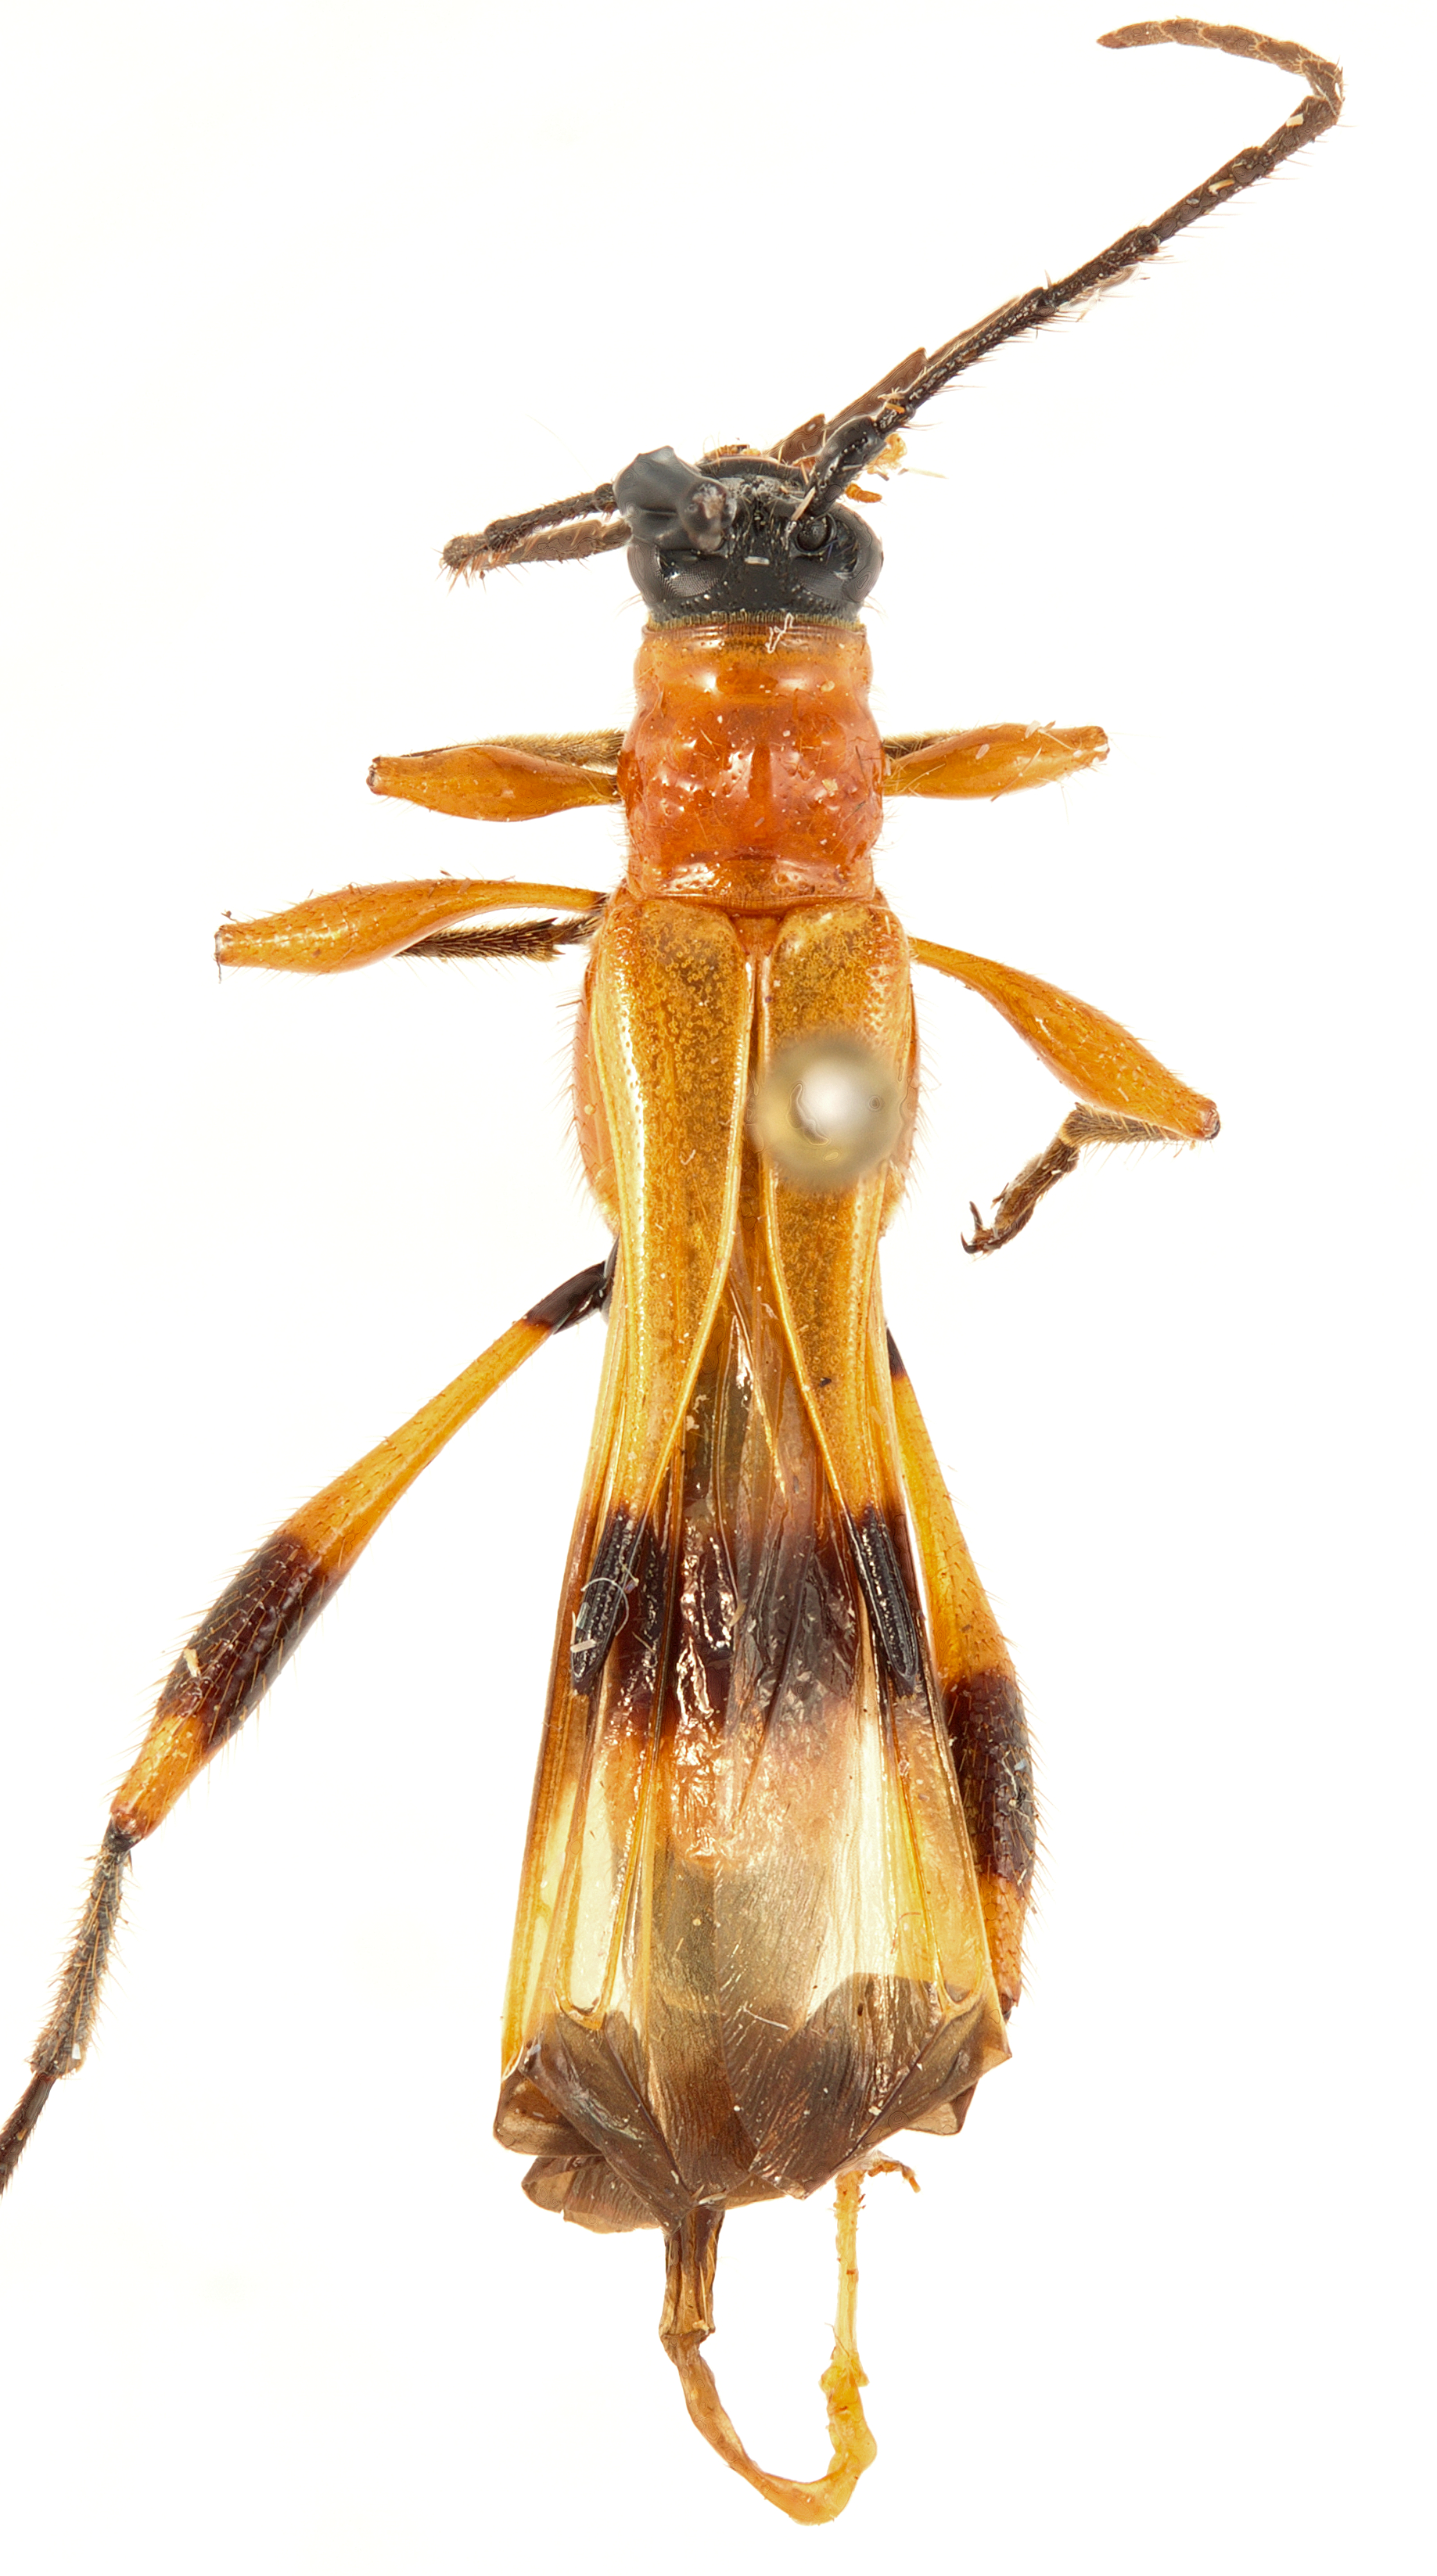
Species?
Isthmiade ichneumoniformis
